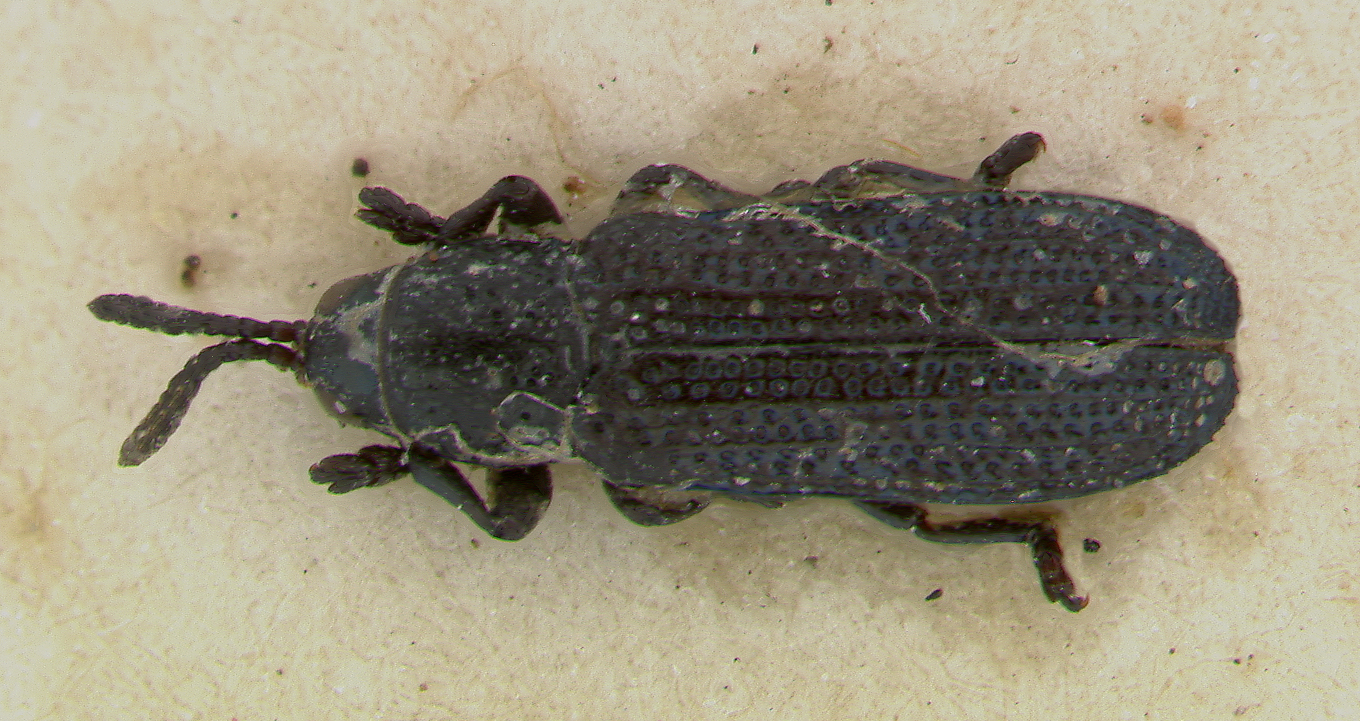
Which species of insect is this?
Anisostena daguerrei
